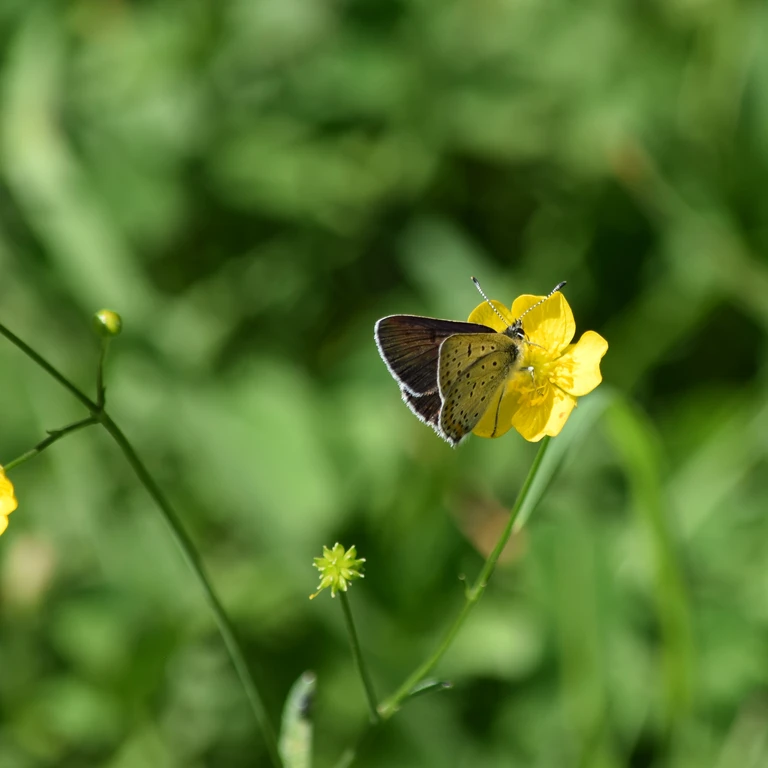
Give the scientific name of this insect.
Lycaena tityrus (also Loweia tityrus)
